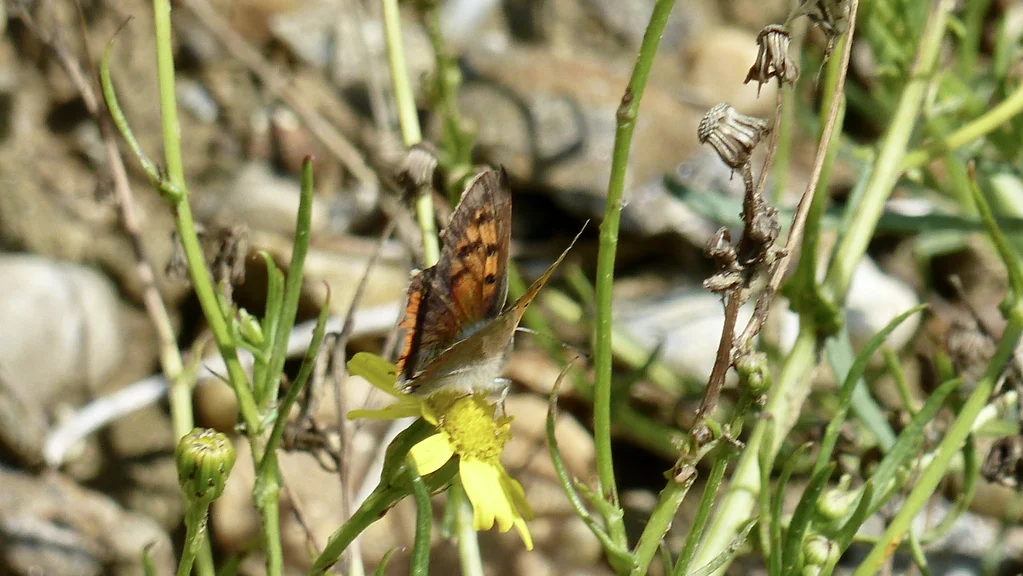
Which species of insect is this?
Lycaena phlaeas
